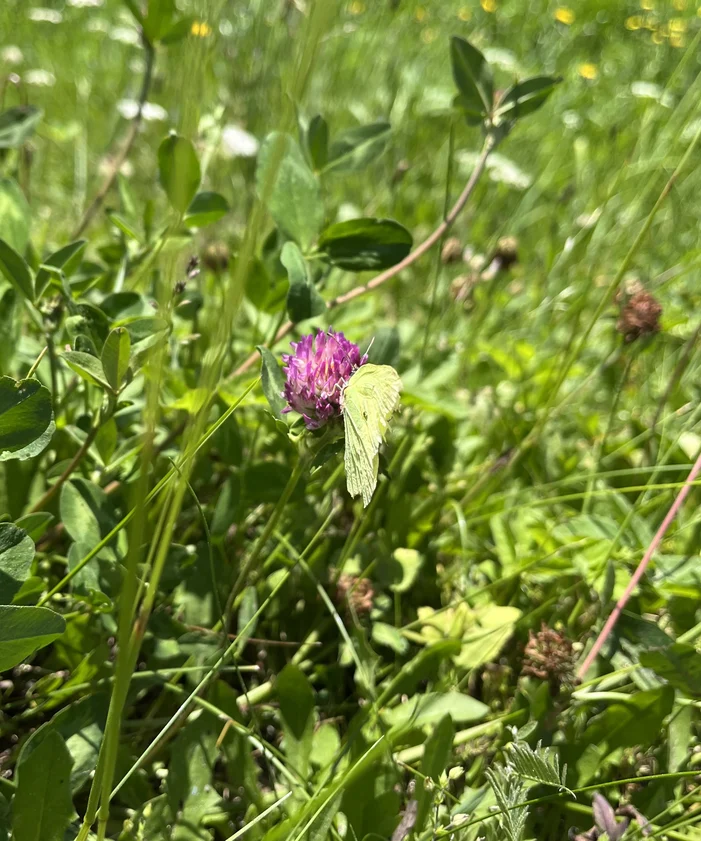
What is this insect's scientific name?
Gonepteryx rhamni
